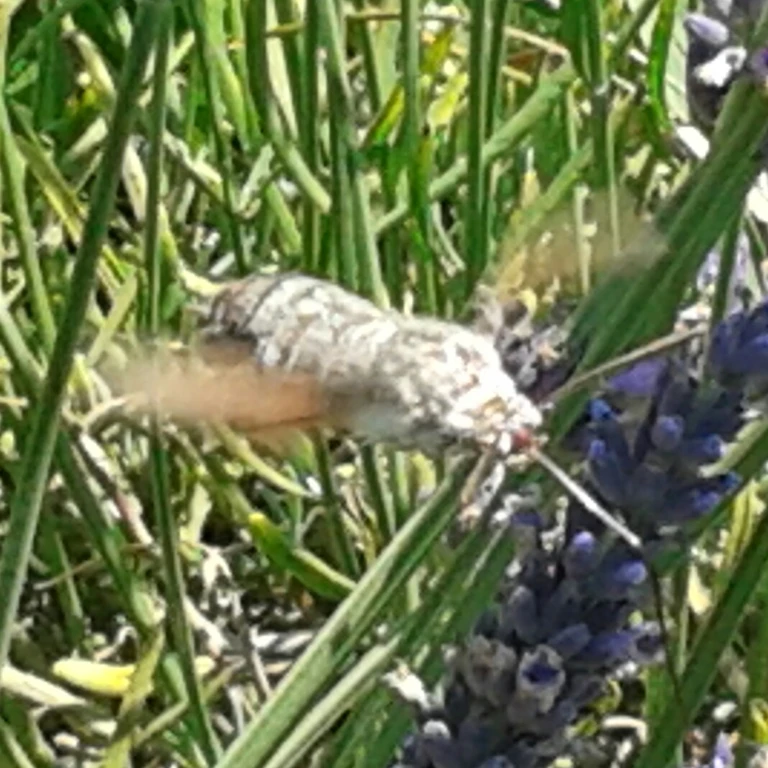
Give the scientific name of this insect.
Macroglossum stellatarum
